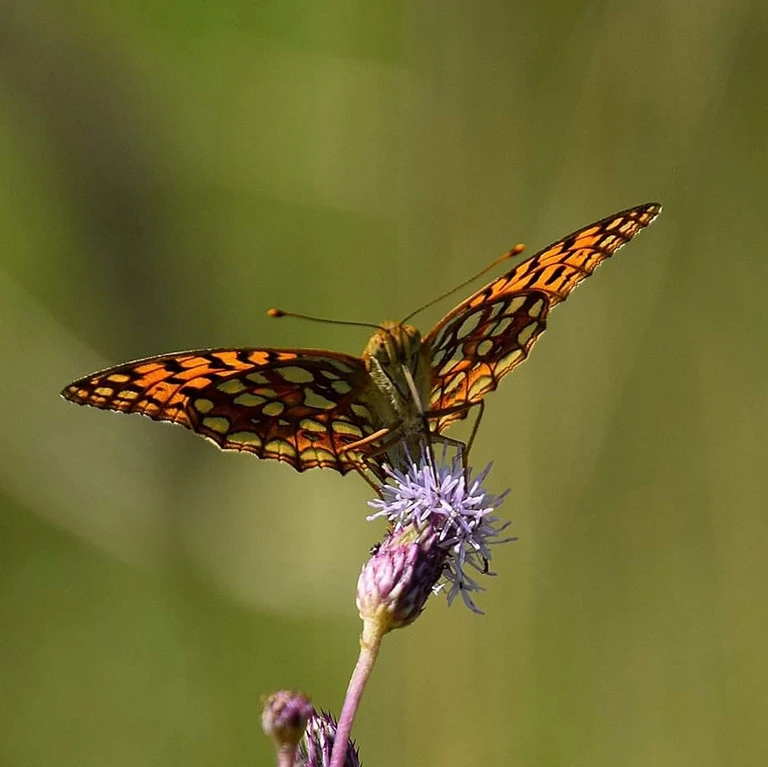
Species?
Issoria lathonia
